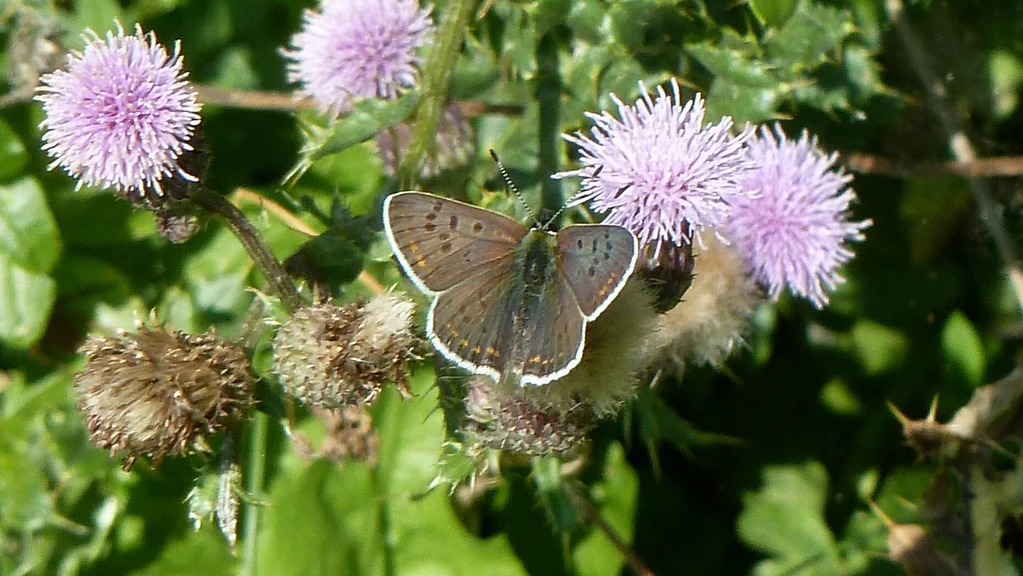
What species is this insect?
Lycaena tityrus (also Loweia tityrus)
